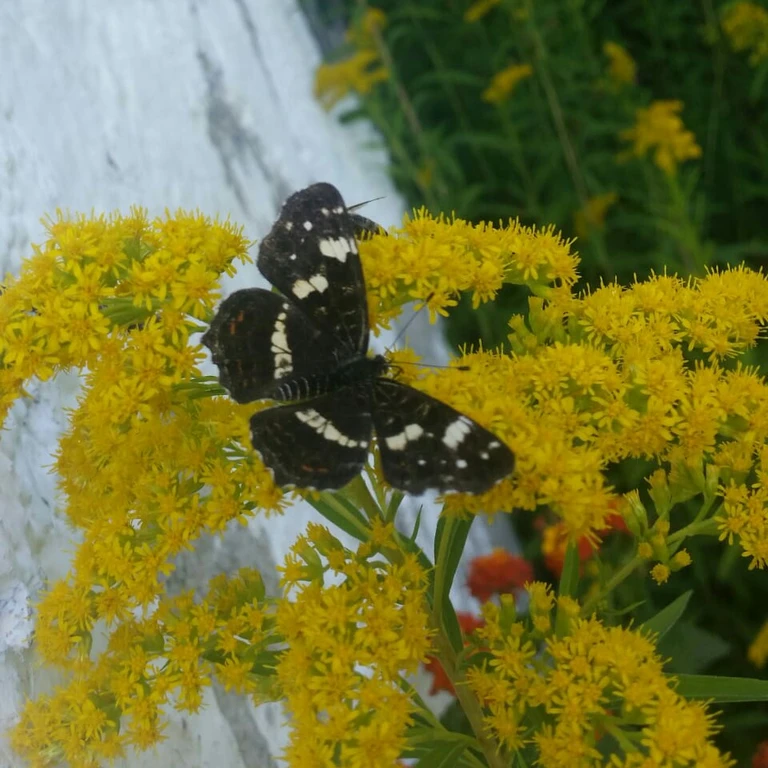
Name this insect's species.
Araschnia levana
